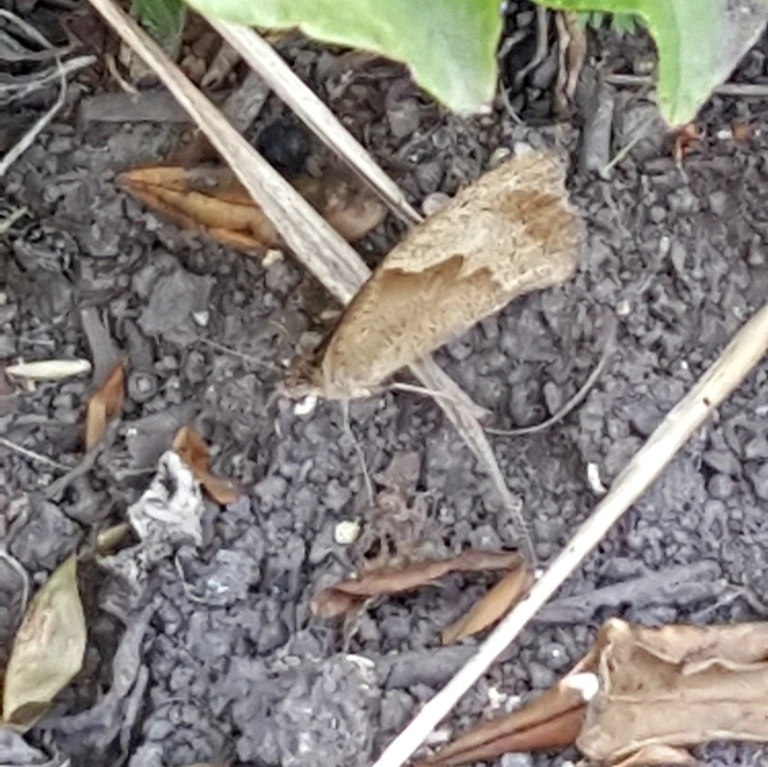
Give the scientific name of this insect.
Maniola jurtina
